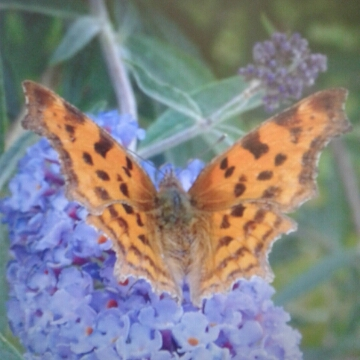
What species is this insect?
Polygonia c-album
